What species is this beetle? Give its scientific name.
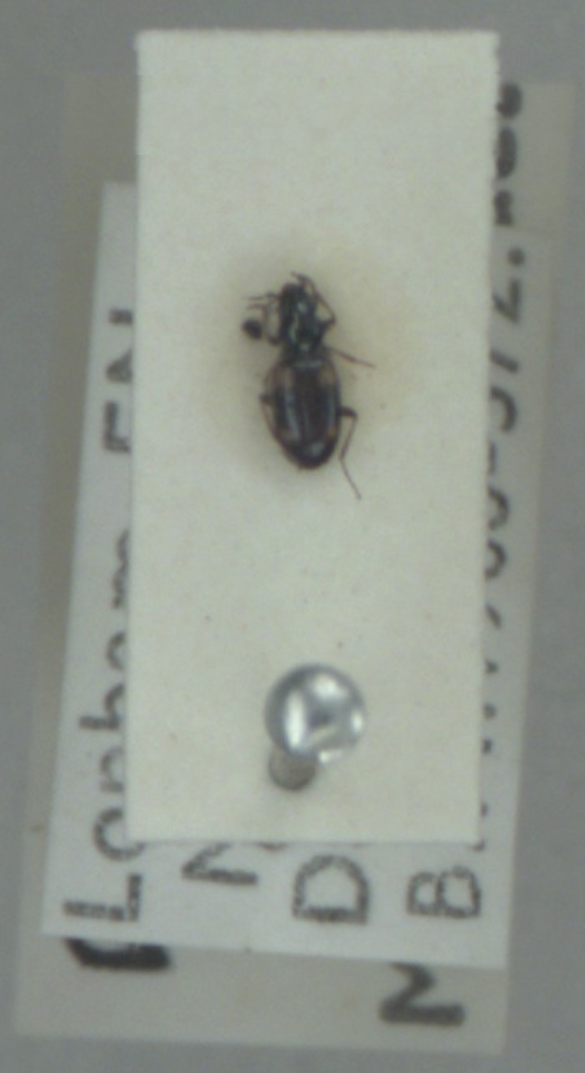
Bembidion quadrimaculatum
